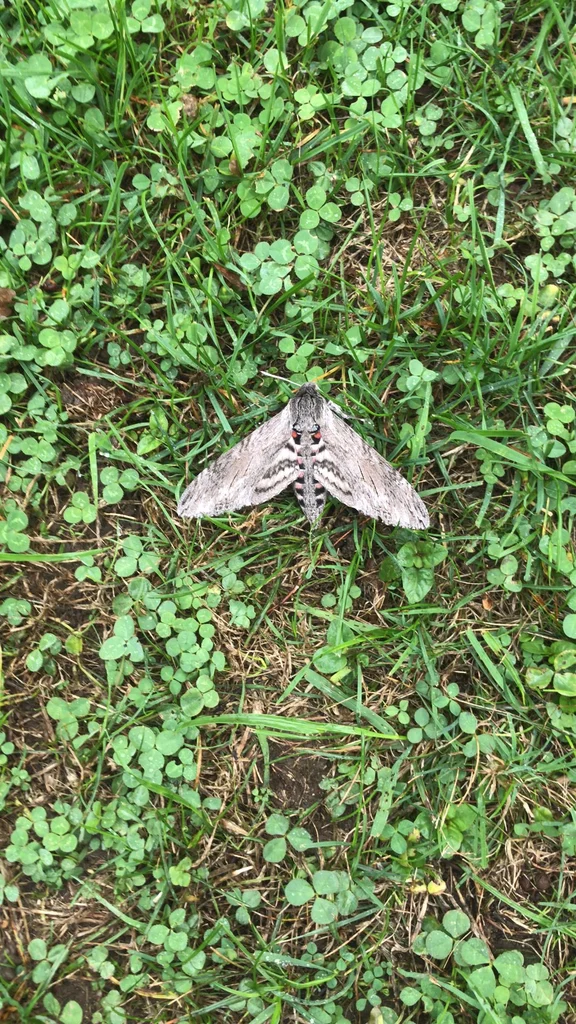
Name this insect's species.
Agrius convolvuli
